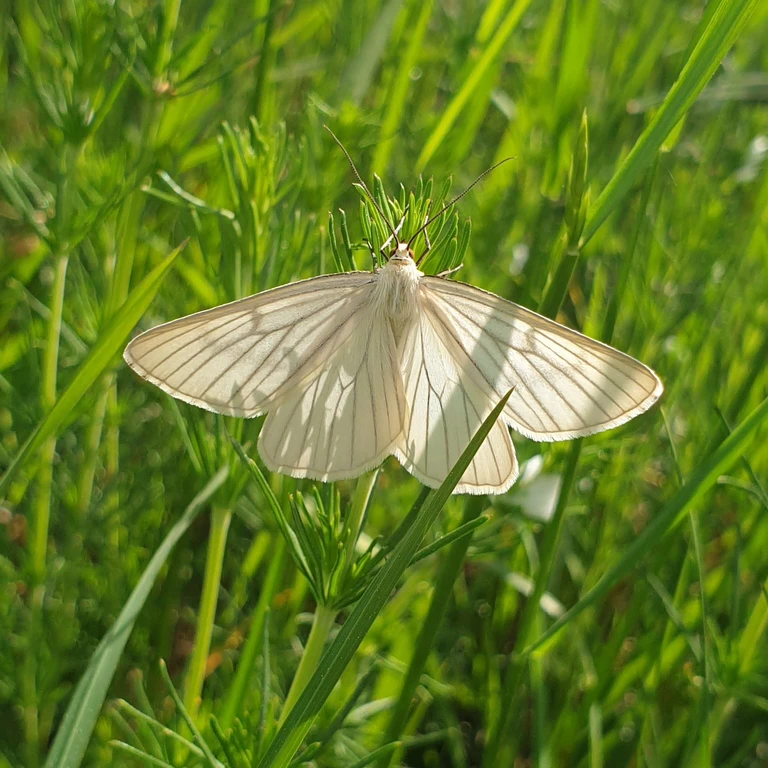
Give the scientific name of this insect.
Siona lineata
